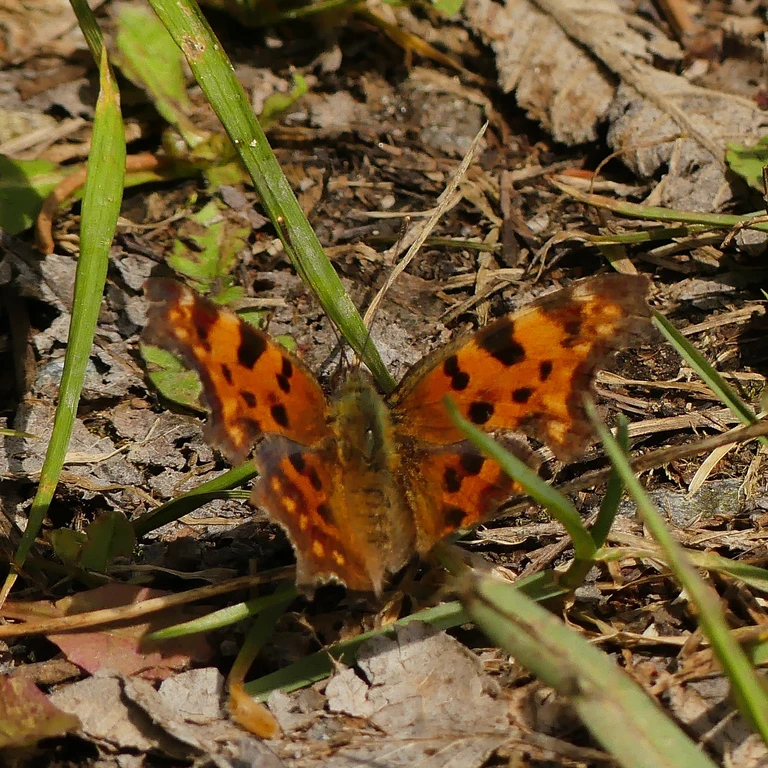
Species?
Polygonia c-album
